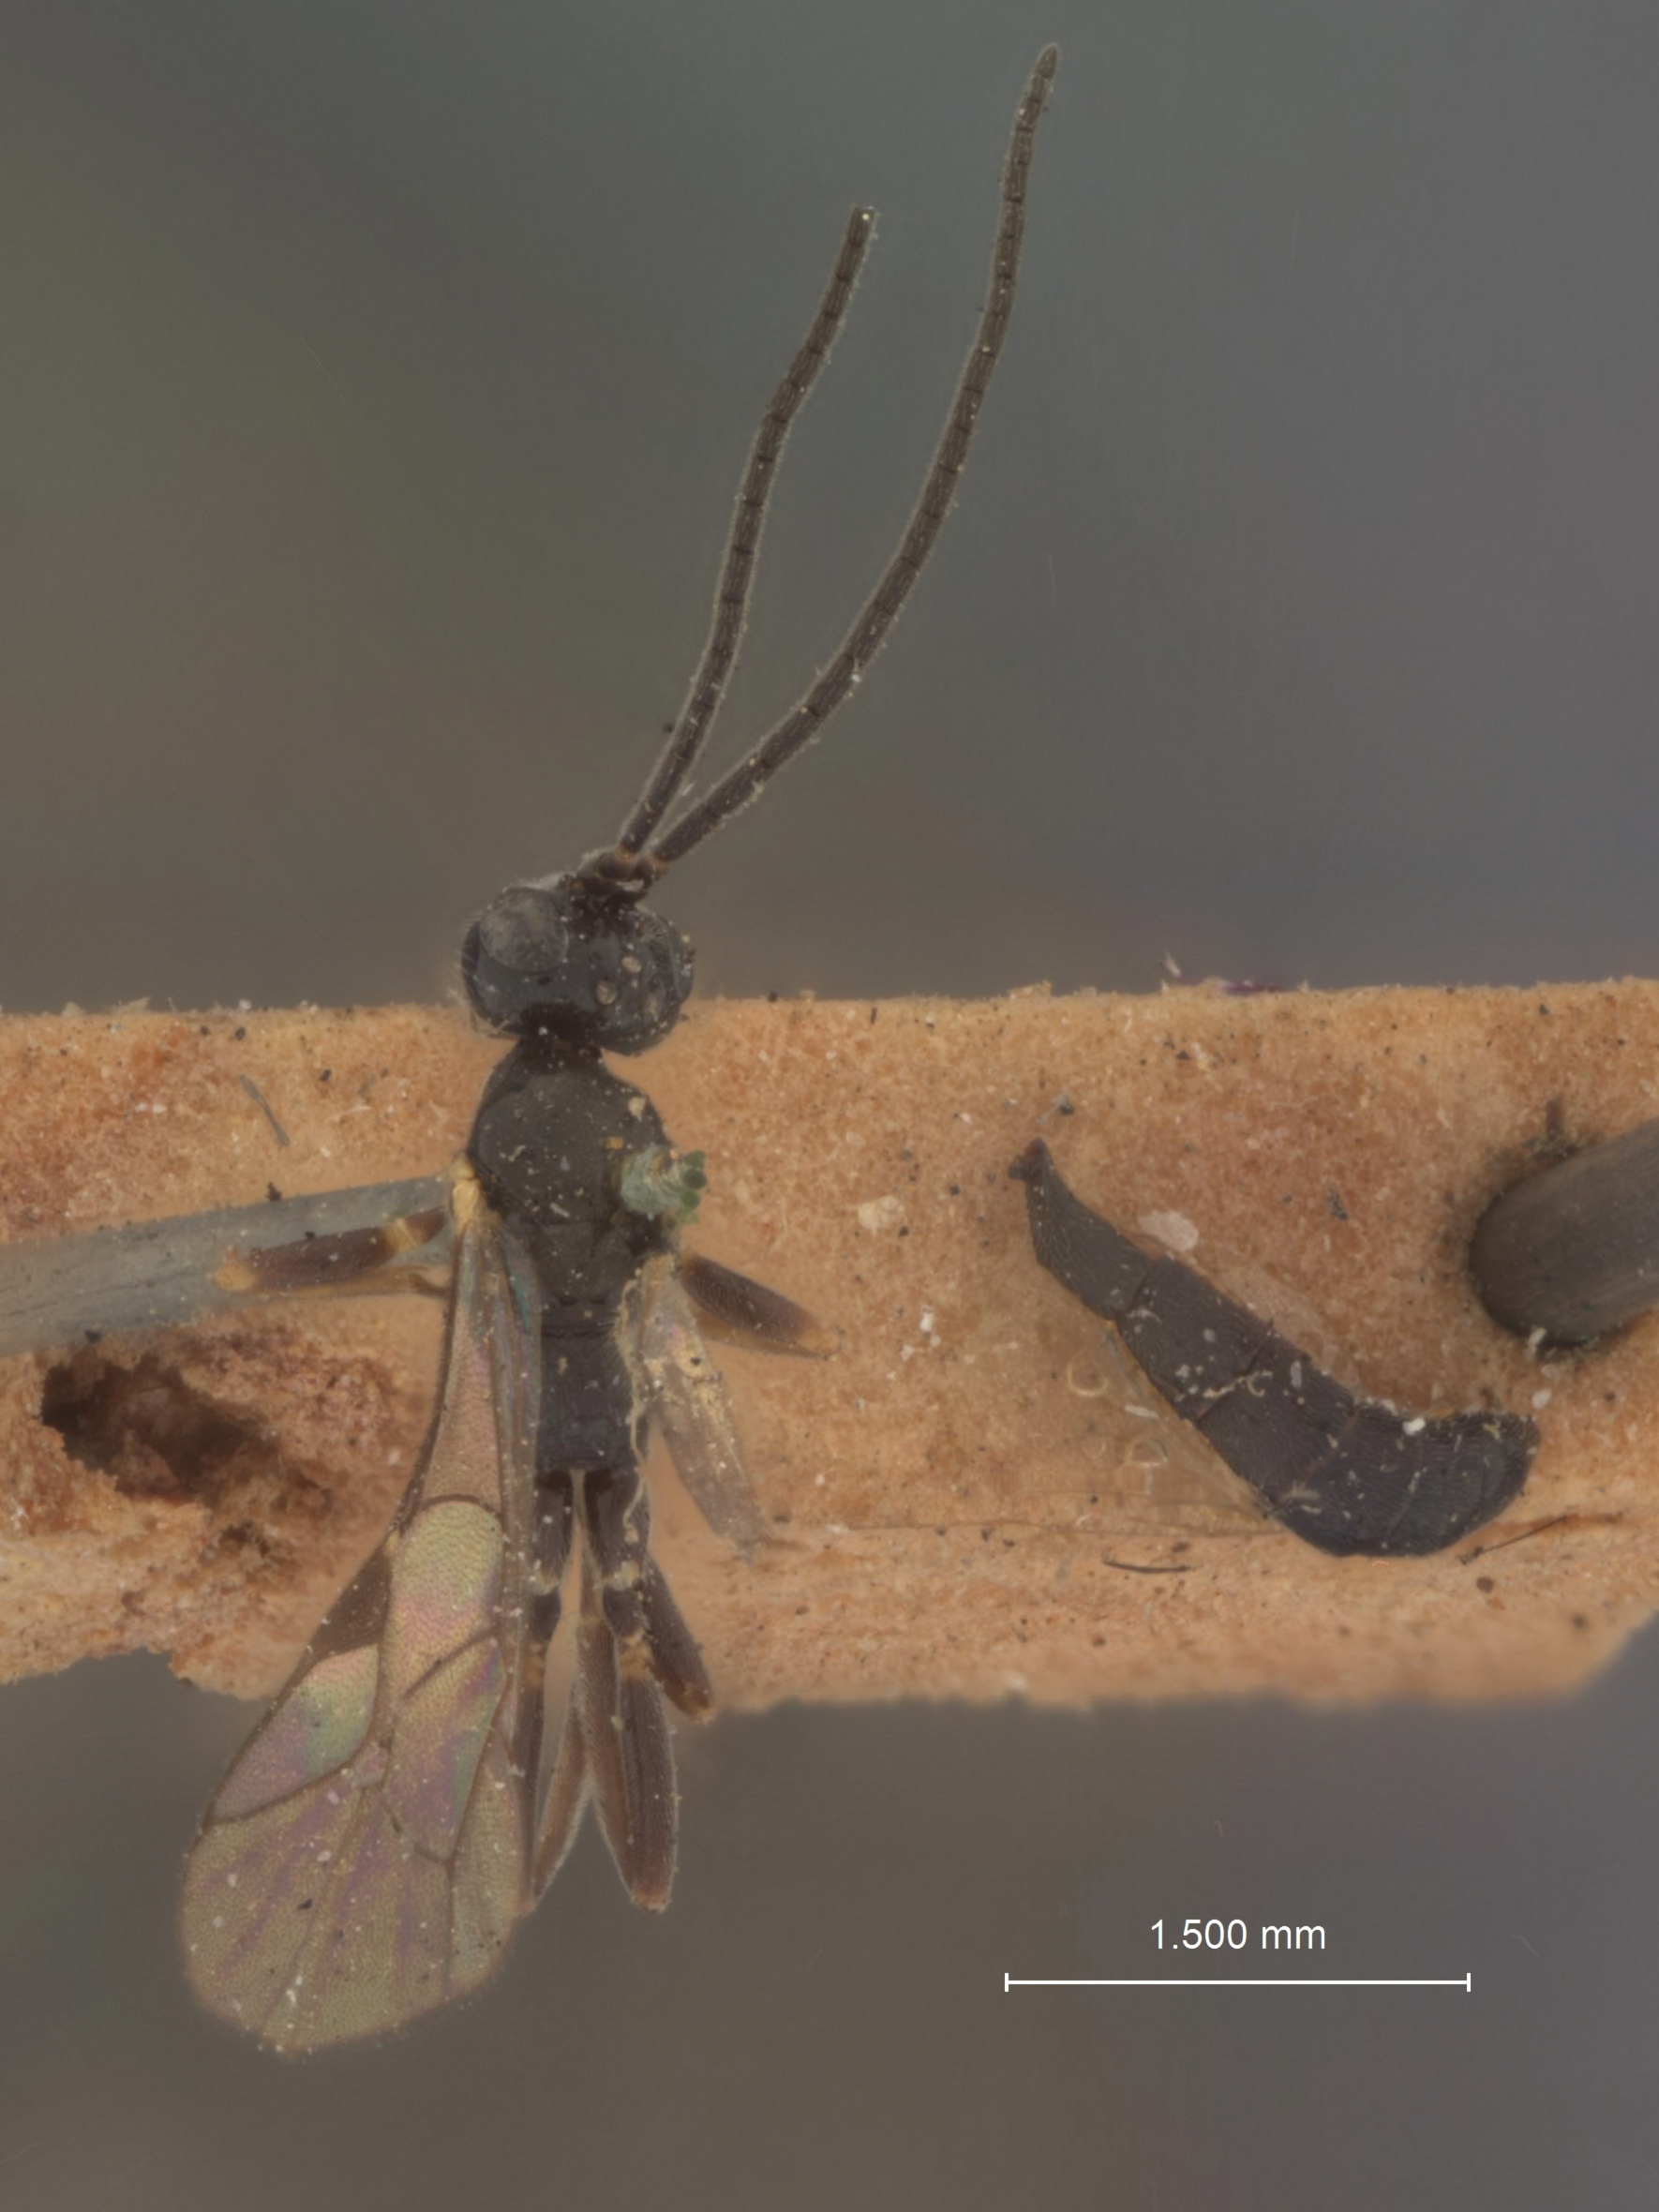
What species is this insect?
Philonygmus alaskensis
